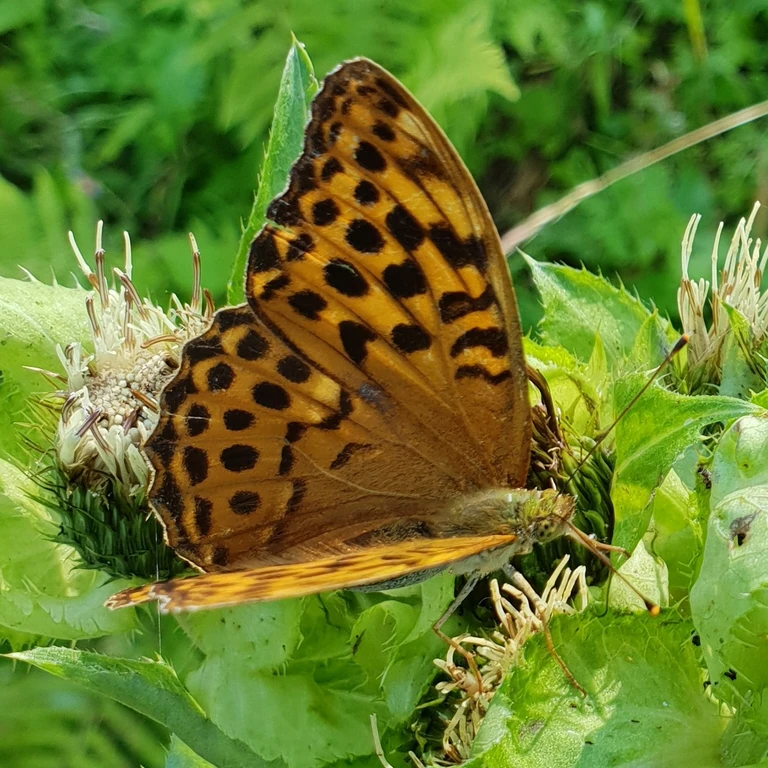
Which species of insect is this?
Argynnis paphia
